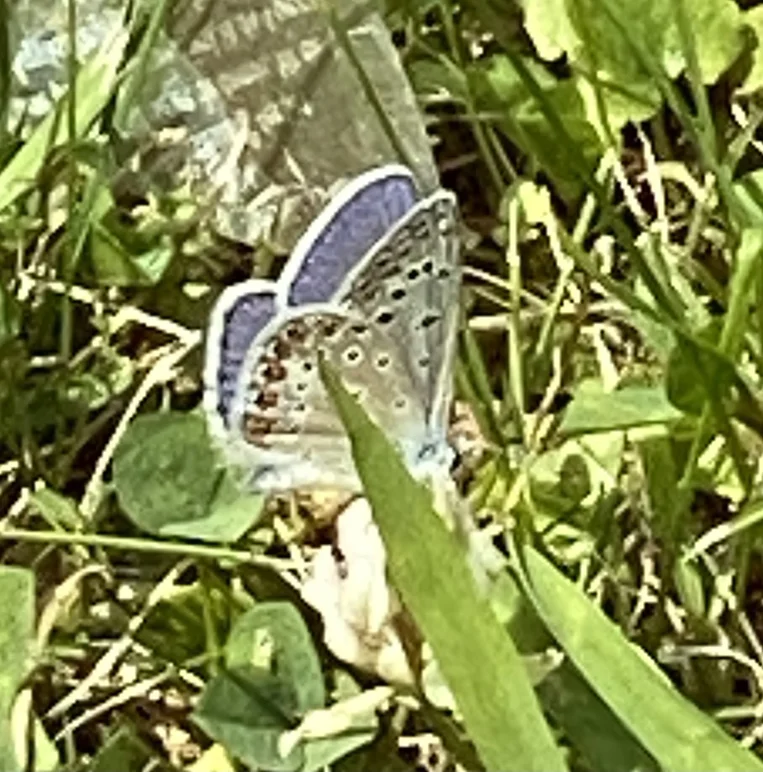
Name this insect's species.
Polyommatus icarus
